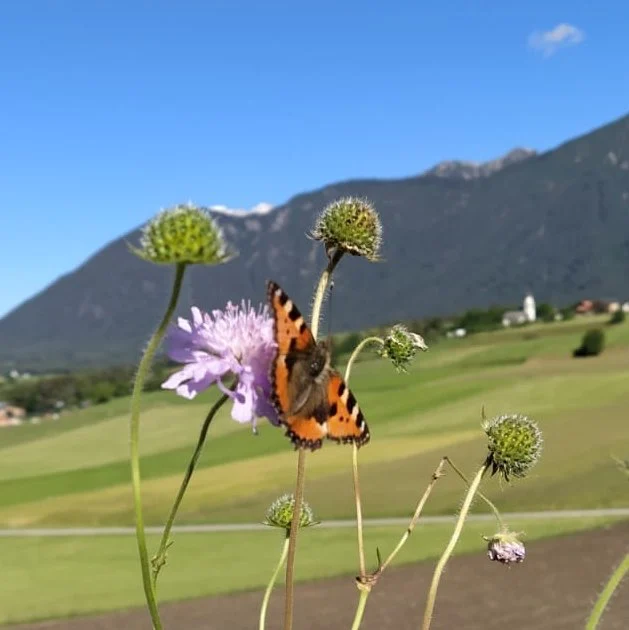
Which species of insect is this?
Aglais urticae
